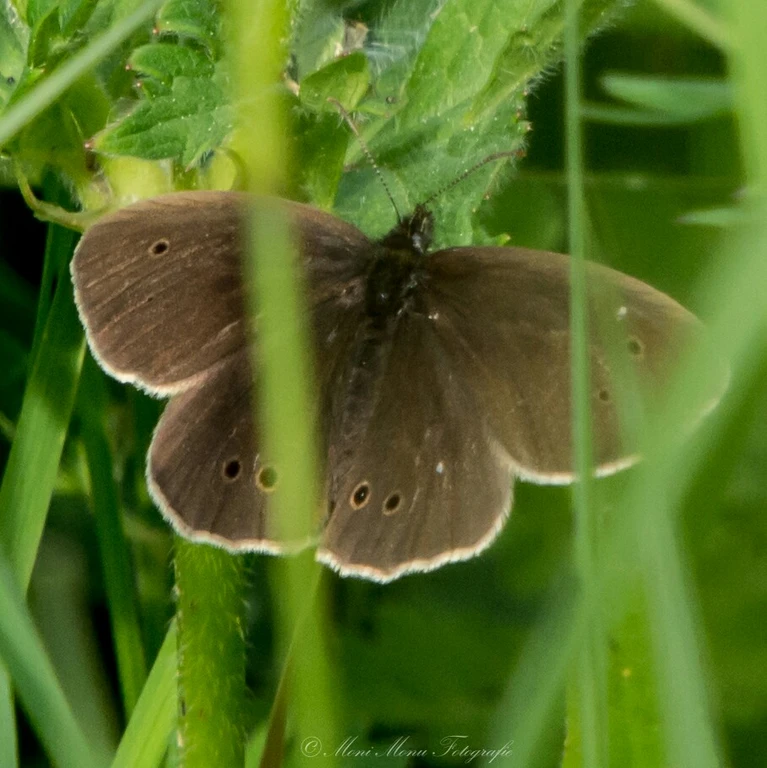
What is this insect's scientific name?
Aphantopus hyperantus
